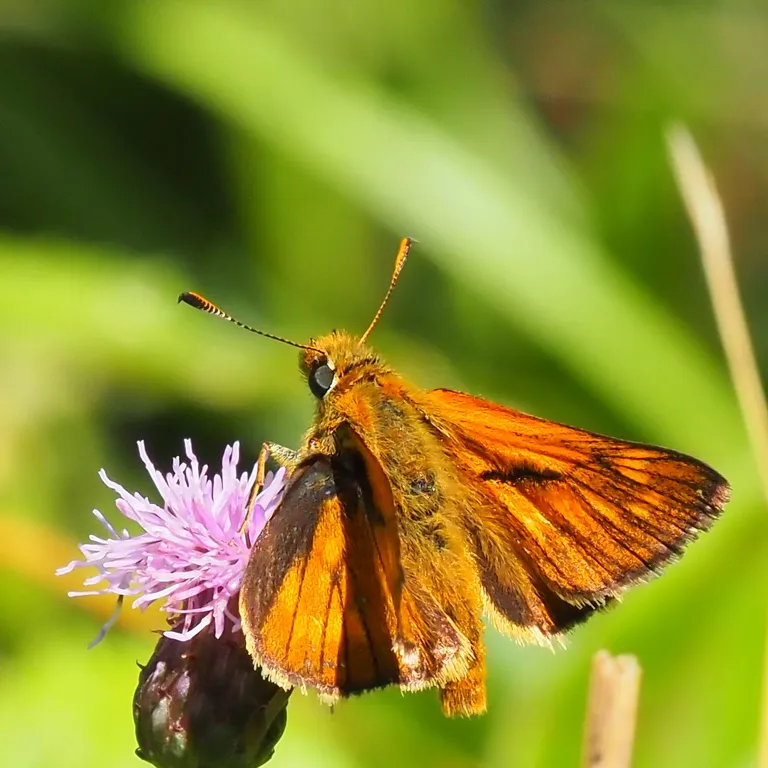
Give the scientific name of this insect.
Ochlodes sylvanus (also Ochlodes venata)
